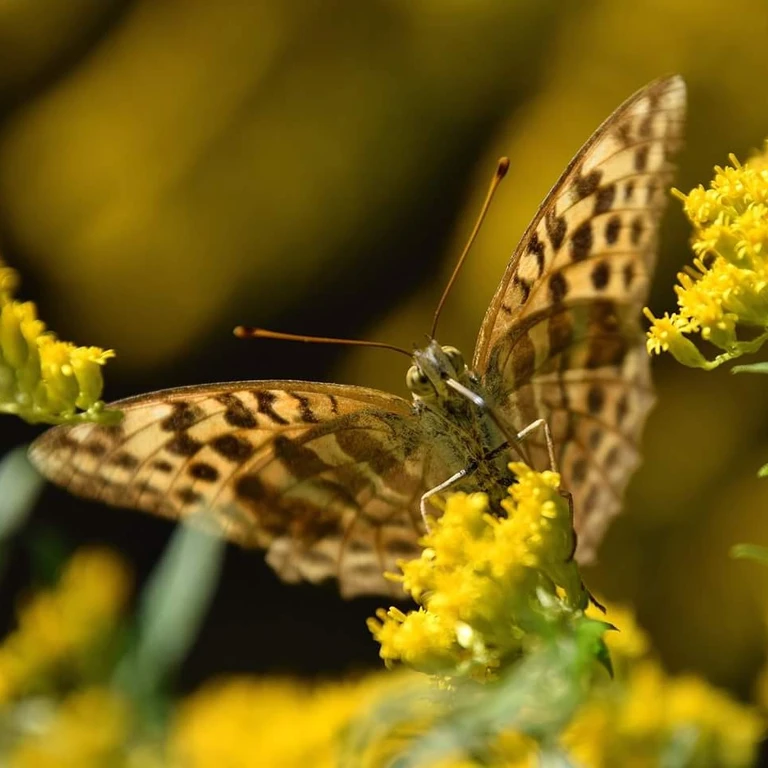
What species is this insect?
Argynnis paphia
